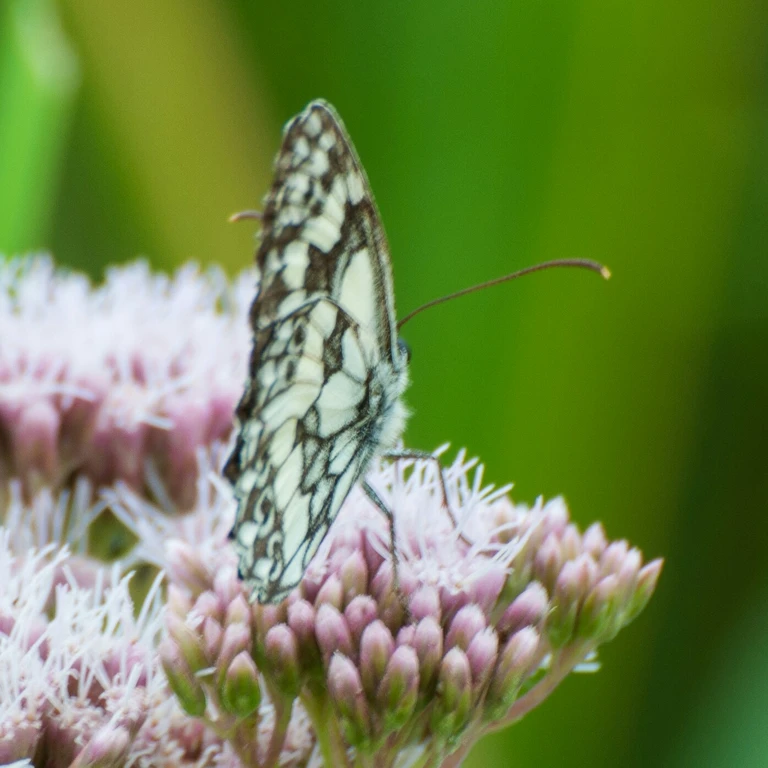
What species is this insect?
Melanargia galathea
